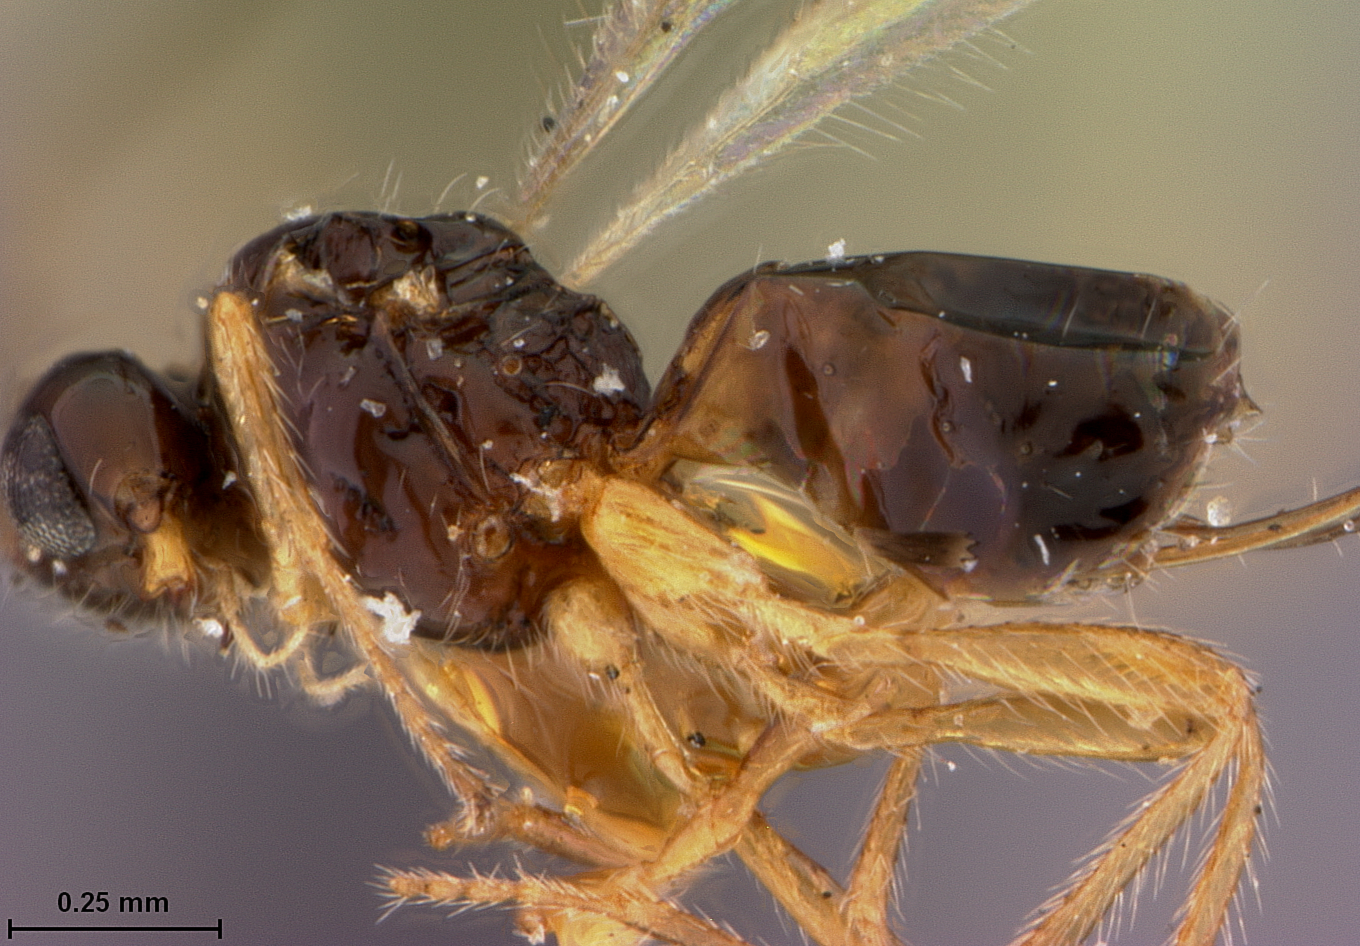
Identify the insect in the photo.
Aspilota caudatula
